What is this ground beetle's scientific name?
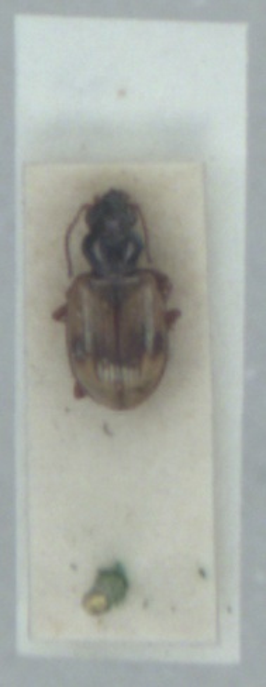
Bembidion pallidipenne
